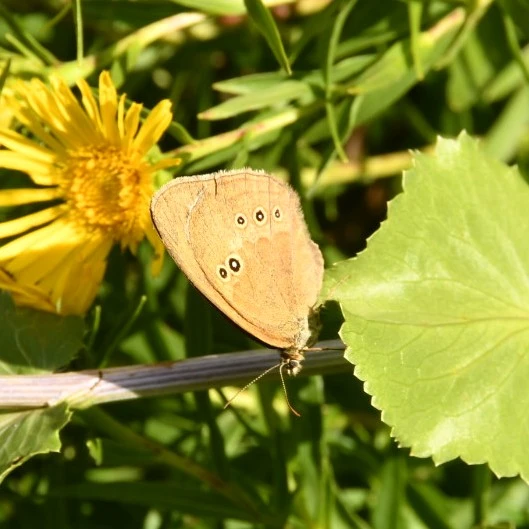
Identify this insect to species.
Aphantopus hyperantus
